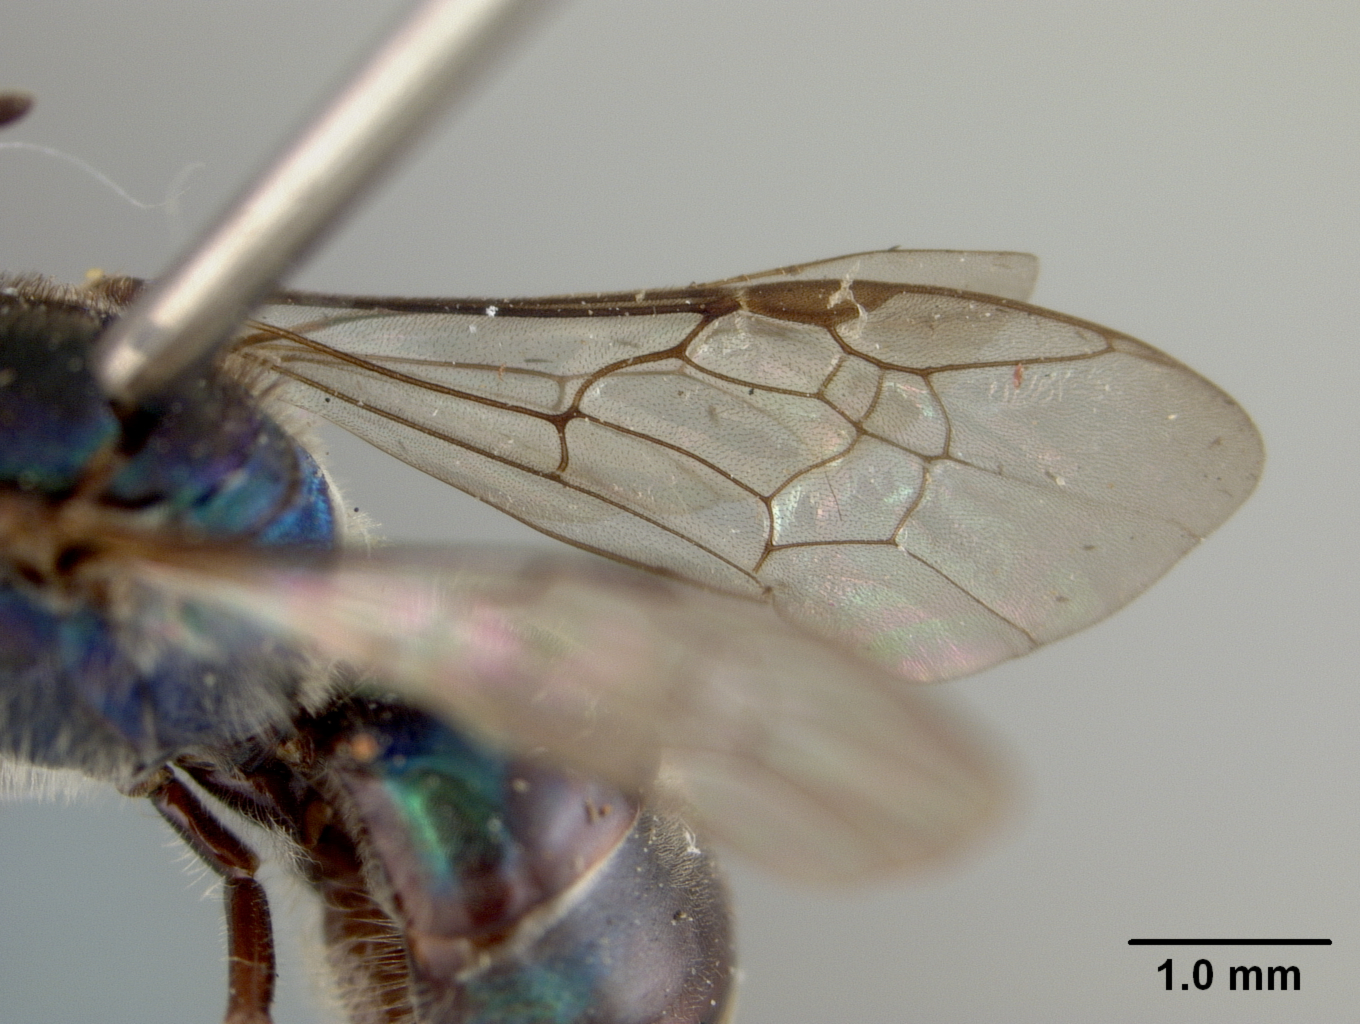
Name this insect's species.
Augochlora quiriguensis
